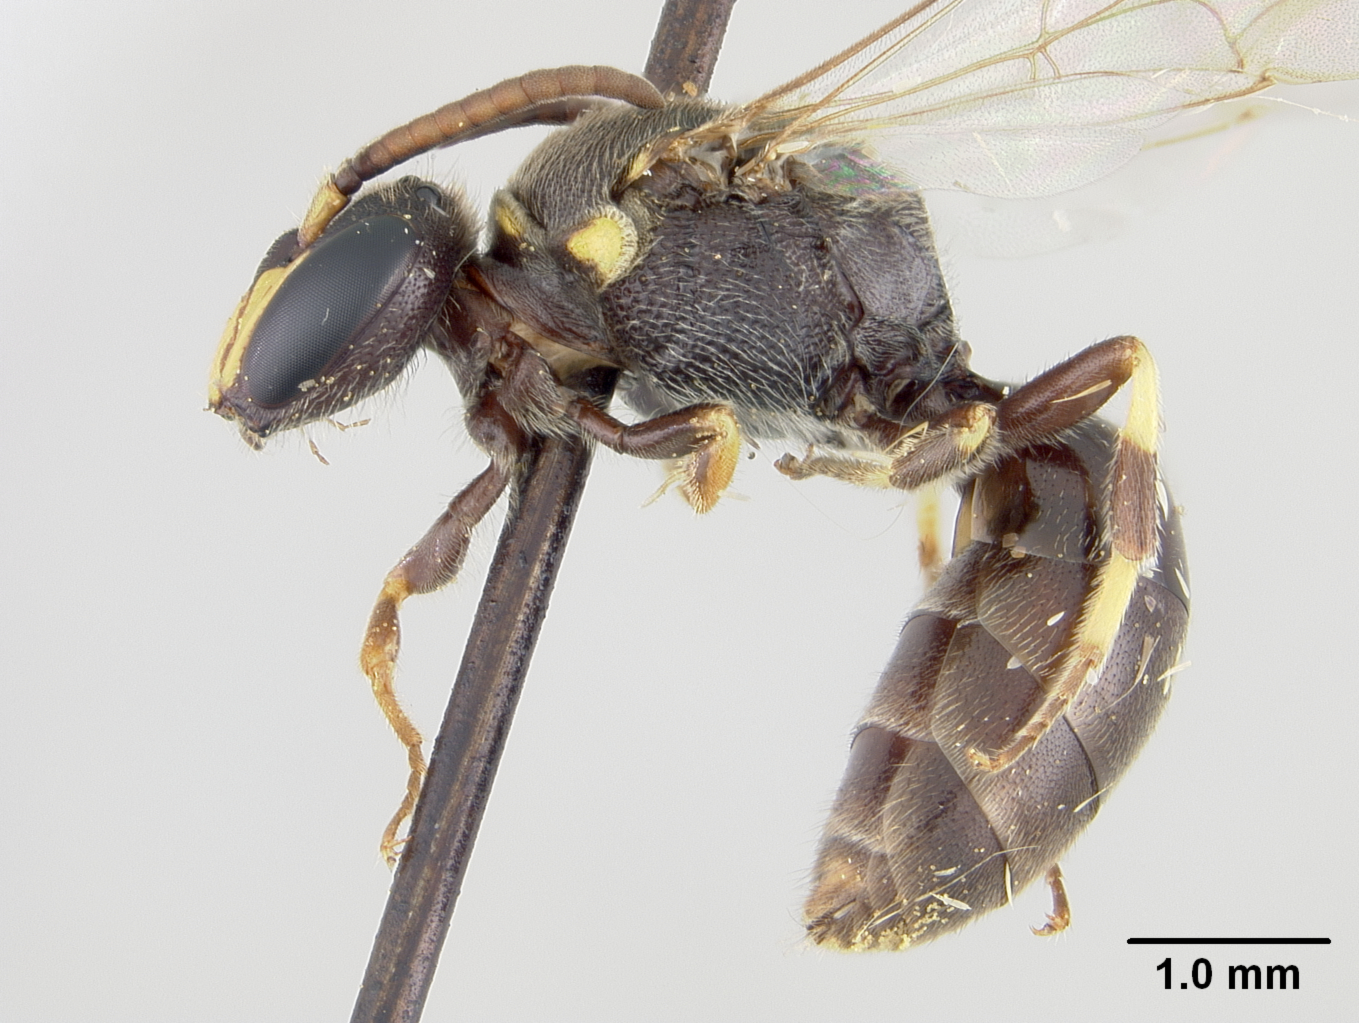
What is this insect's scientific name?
Hylaeus transversalis
